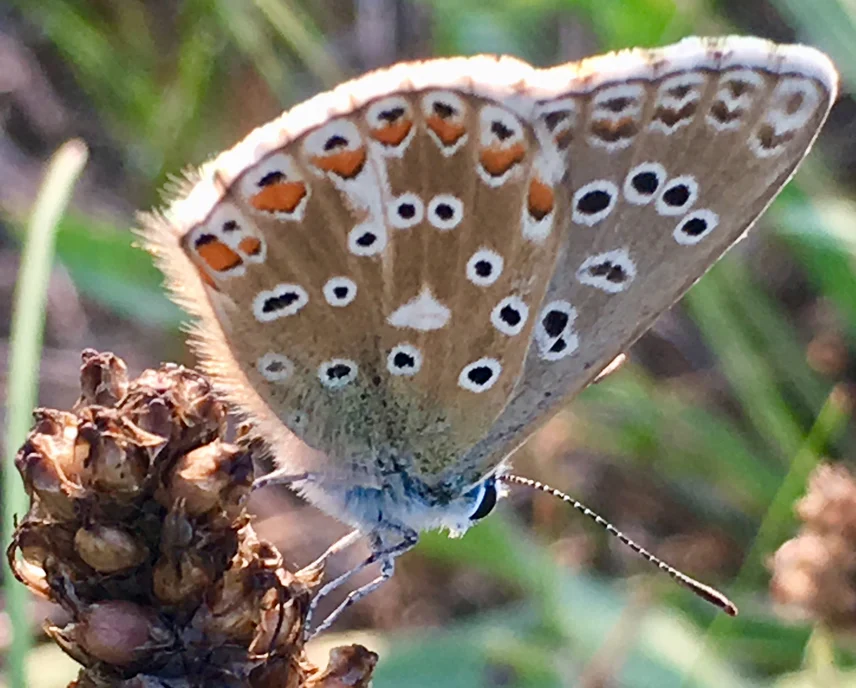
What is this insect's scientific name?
Lysandra bellargus
